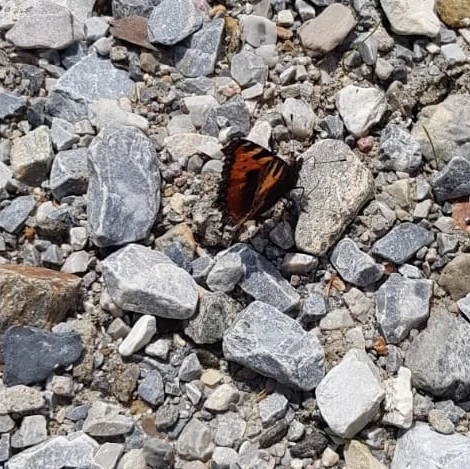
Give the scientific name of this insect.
Aglais urticae
